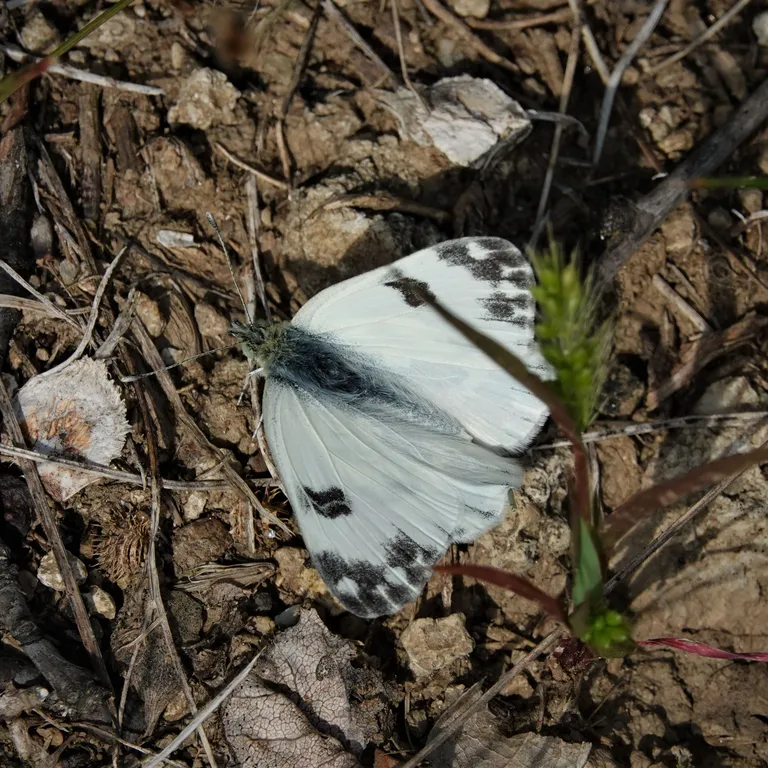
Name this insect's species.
Pontia edusa
